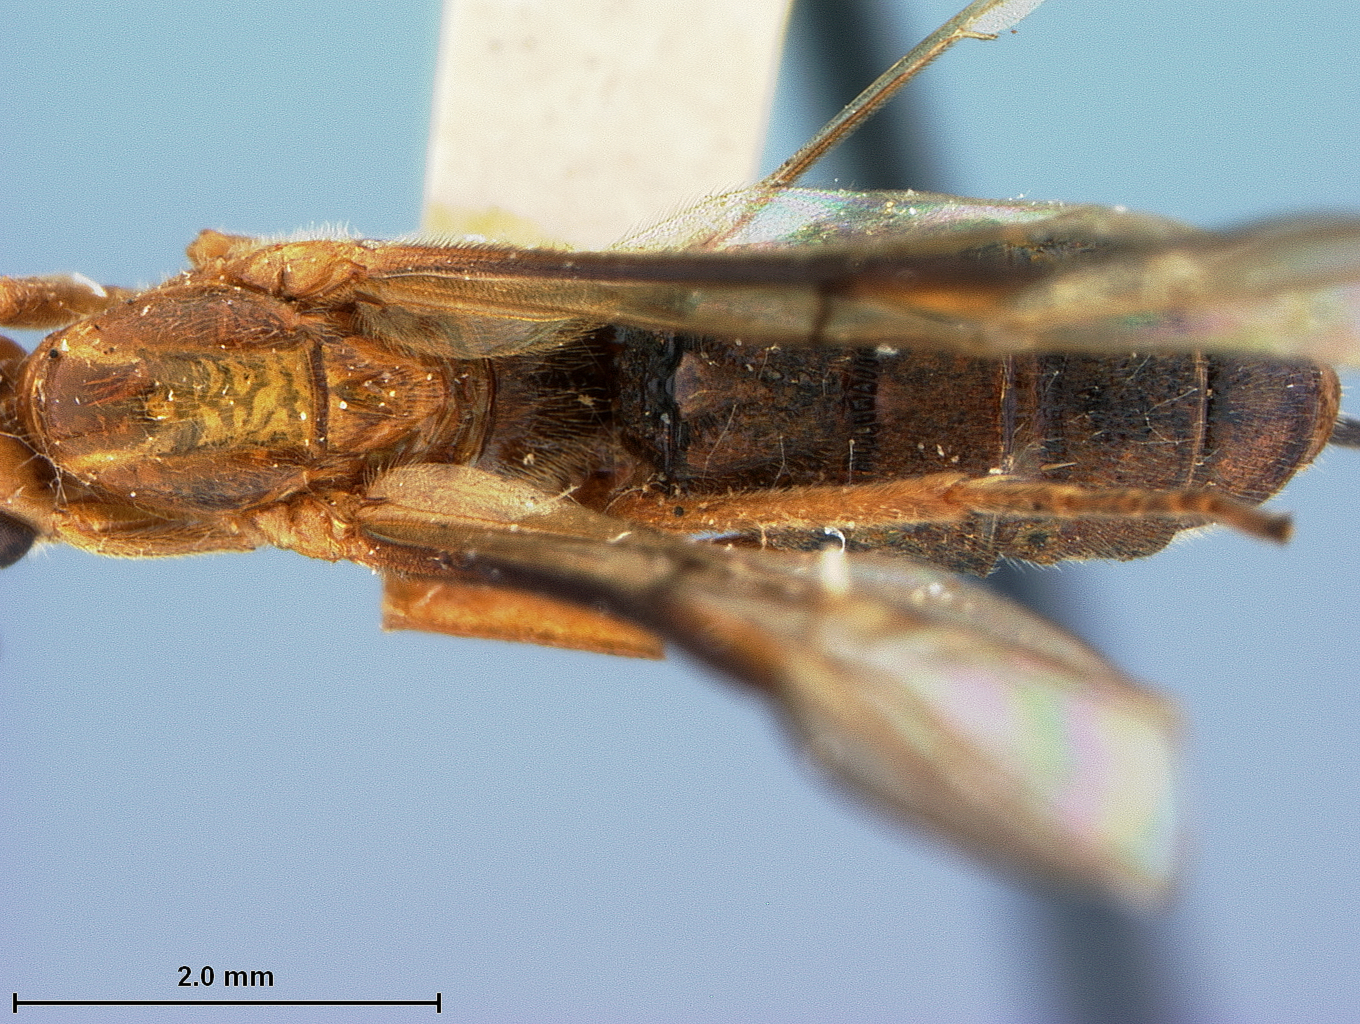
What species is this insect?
Aphrastobracon monothrix
